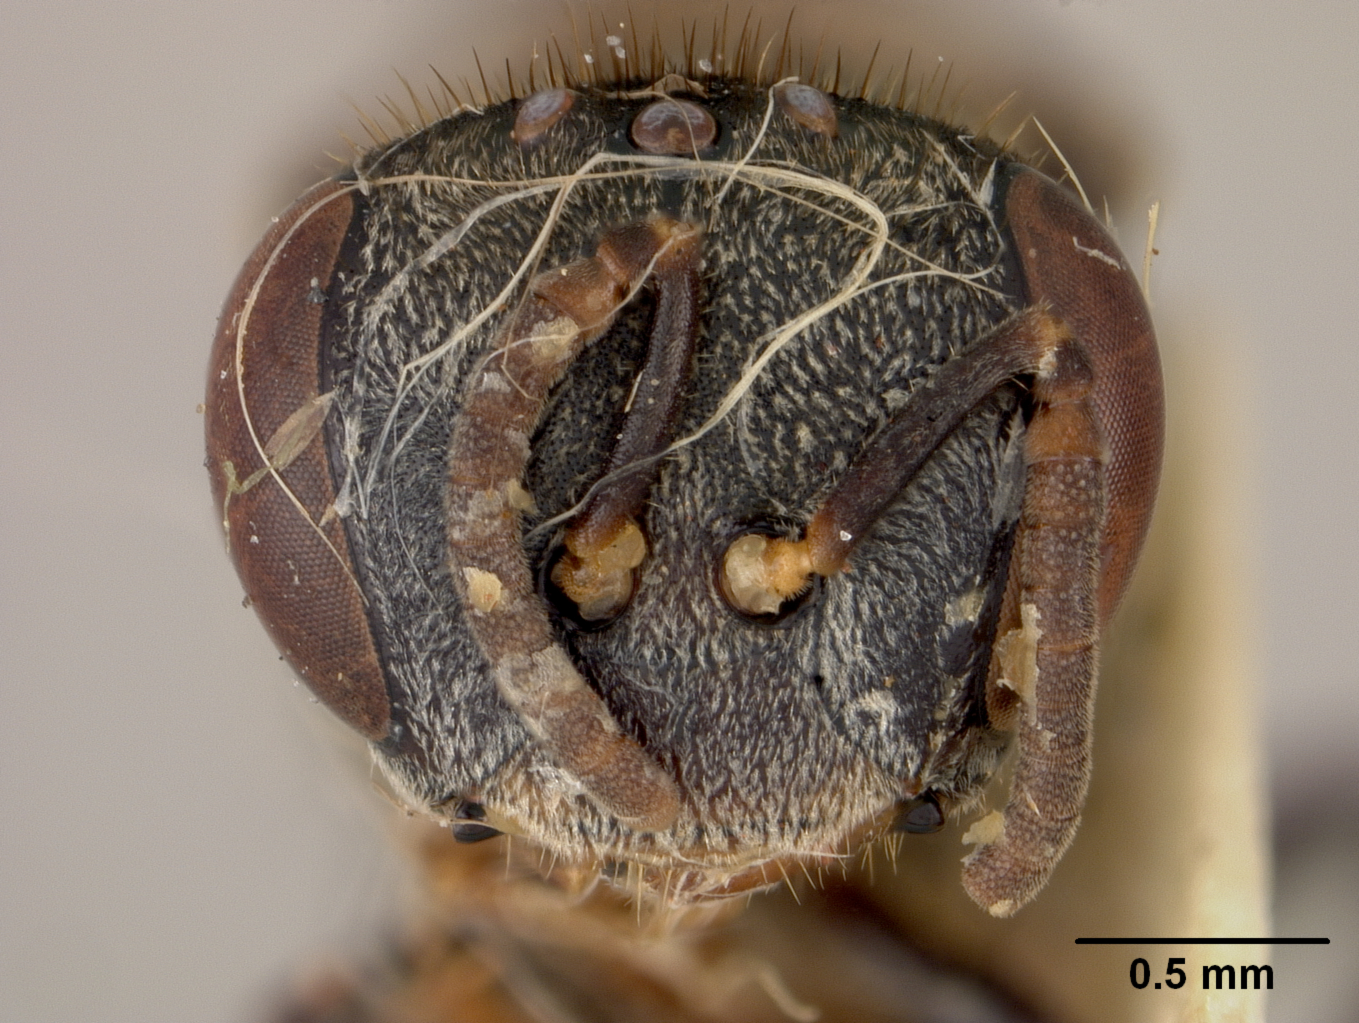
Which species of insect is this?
Trigona ventralis
